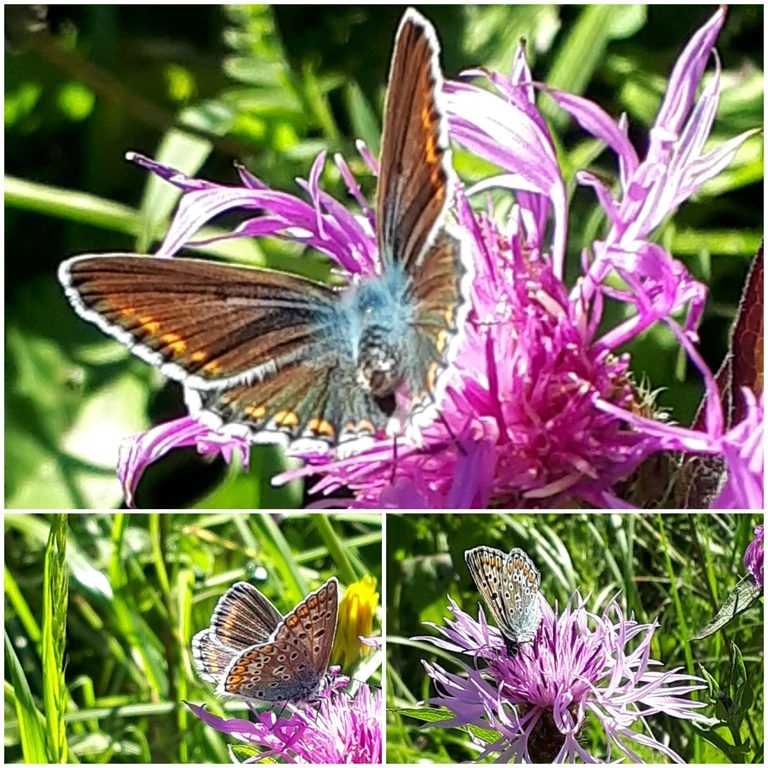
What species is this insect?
Polyommatus icarus
